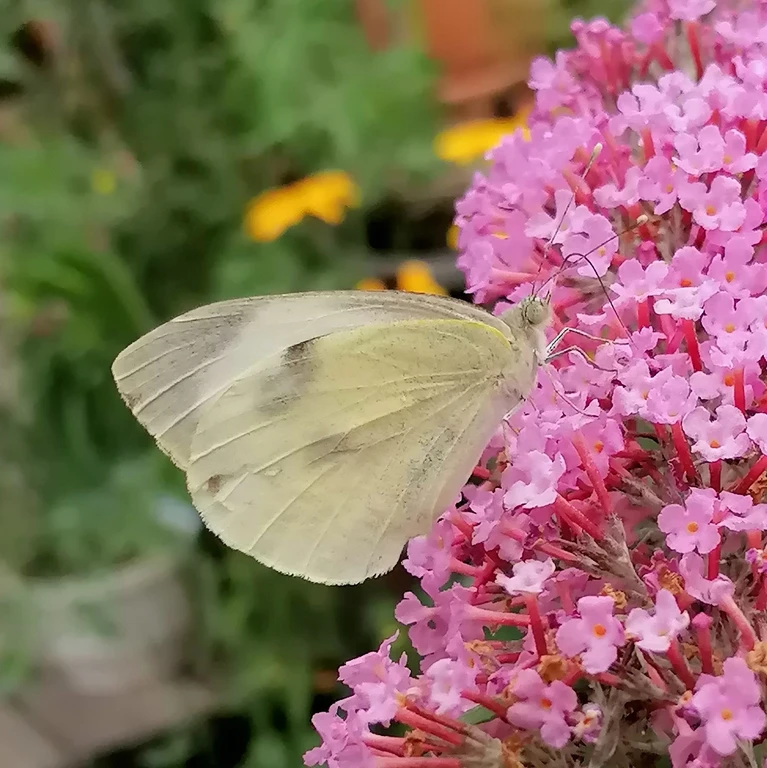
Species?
Pieris brassicae
